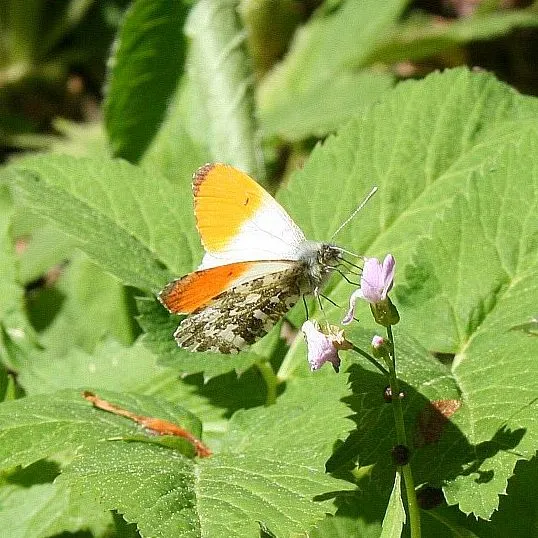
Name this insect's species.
Anthocharis cardamines
